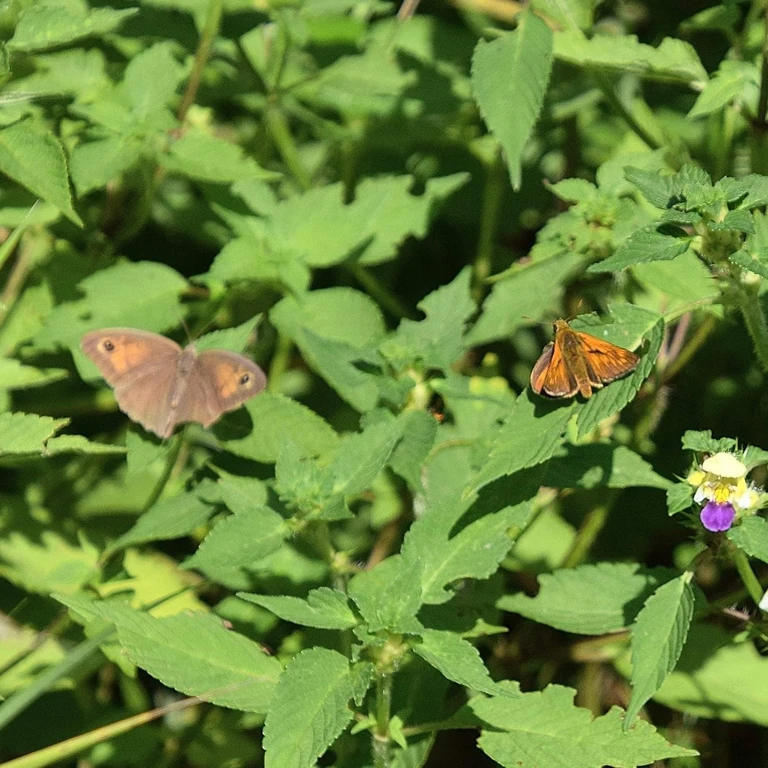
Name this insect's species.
Ochlodes sylvanus (also Ochlodes venata)
